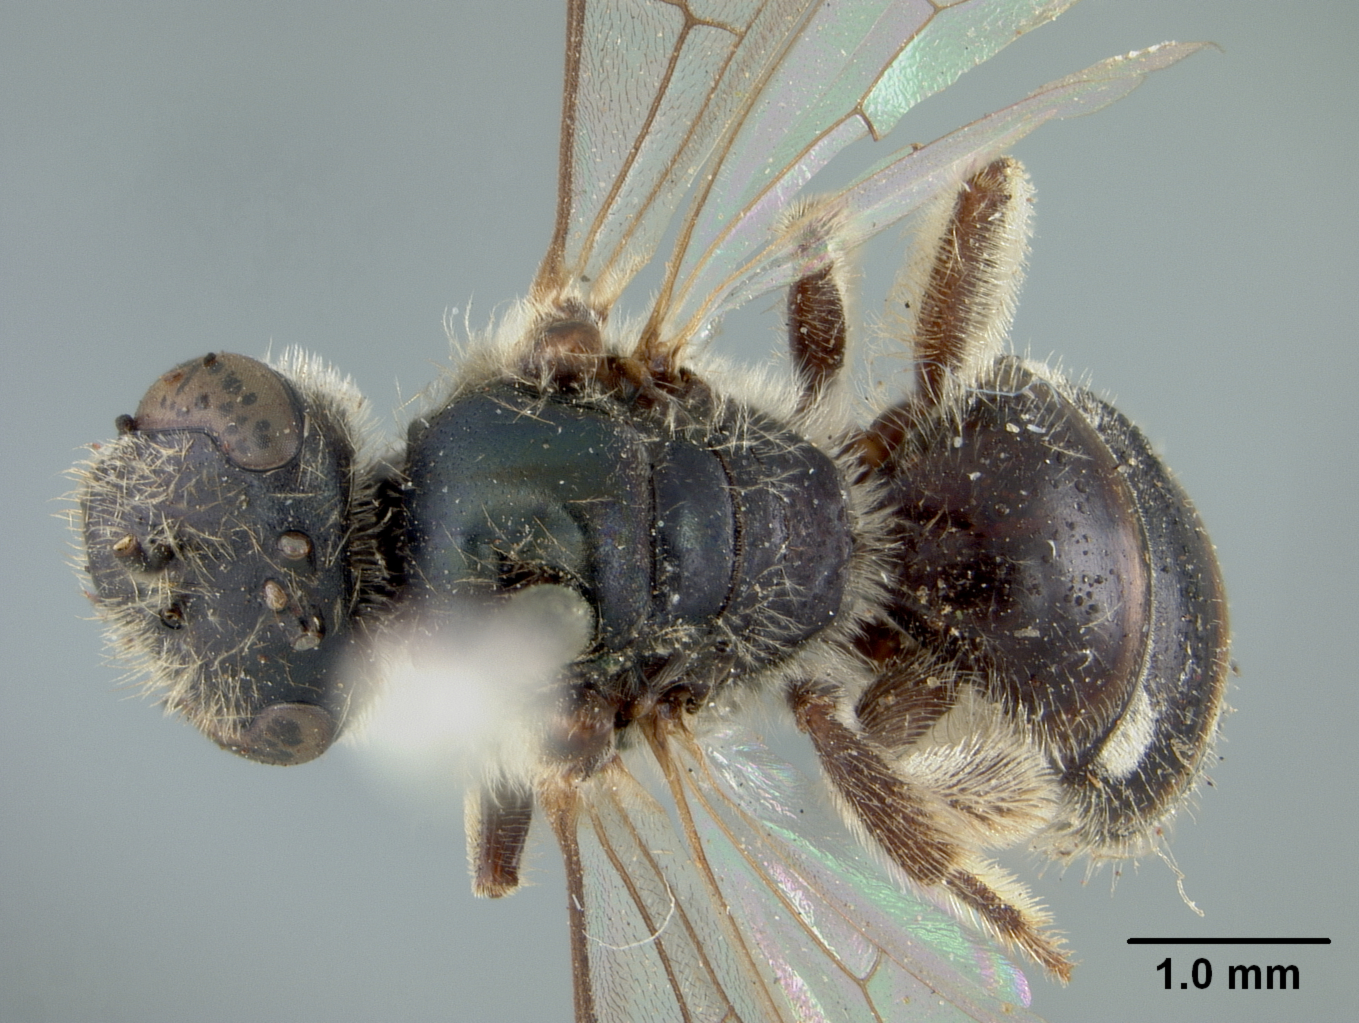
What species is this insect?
Rhopalictus chloronotus
